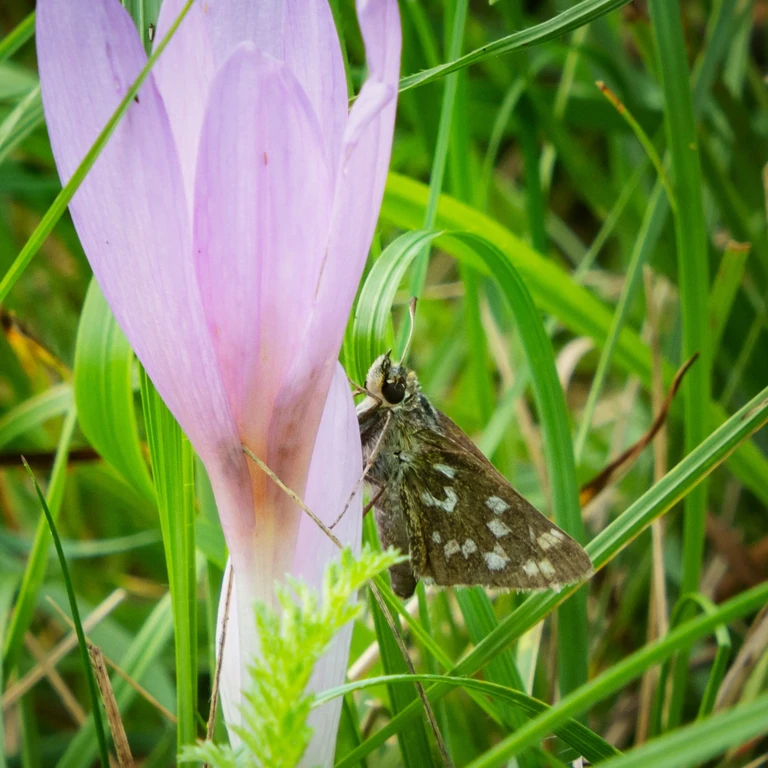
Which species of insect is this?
Hesperia comma
